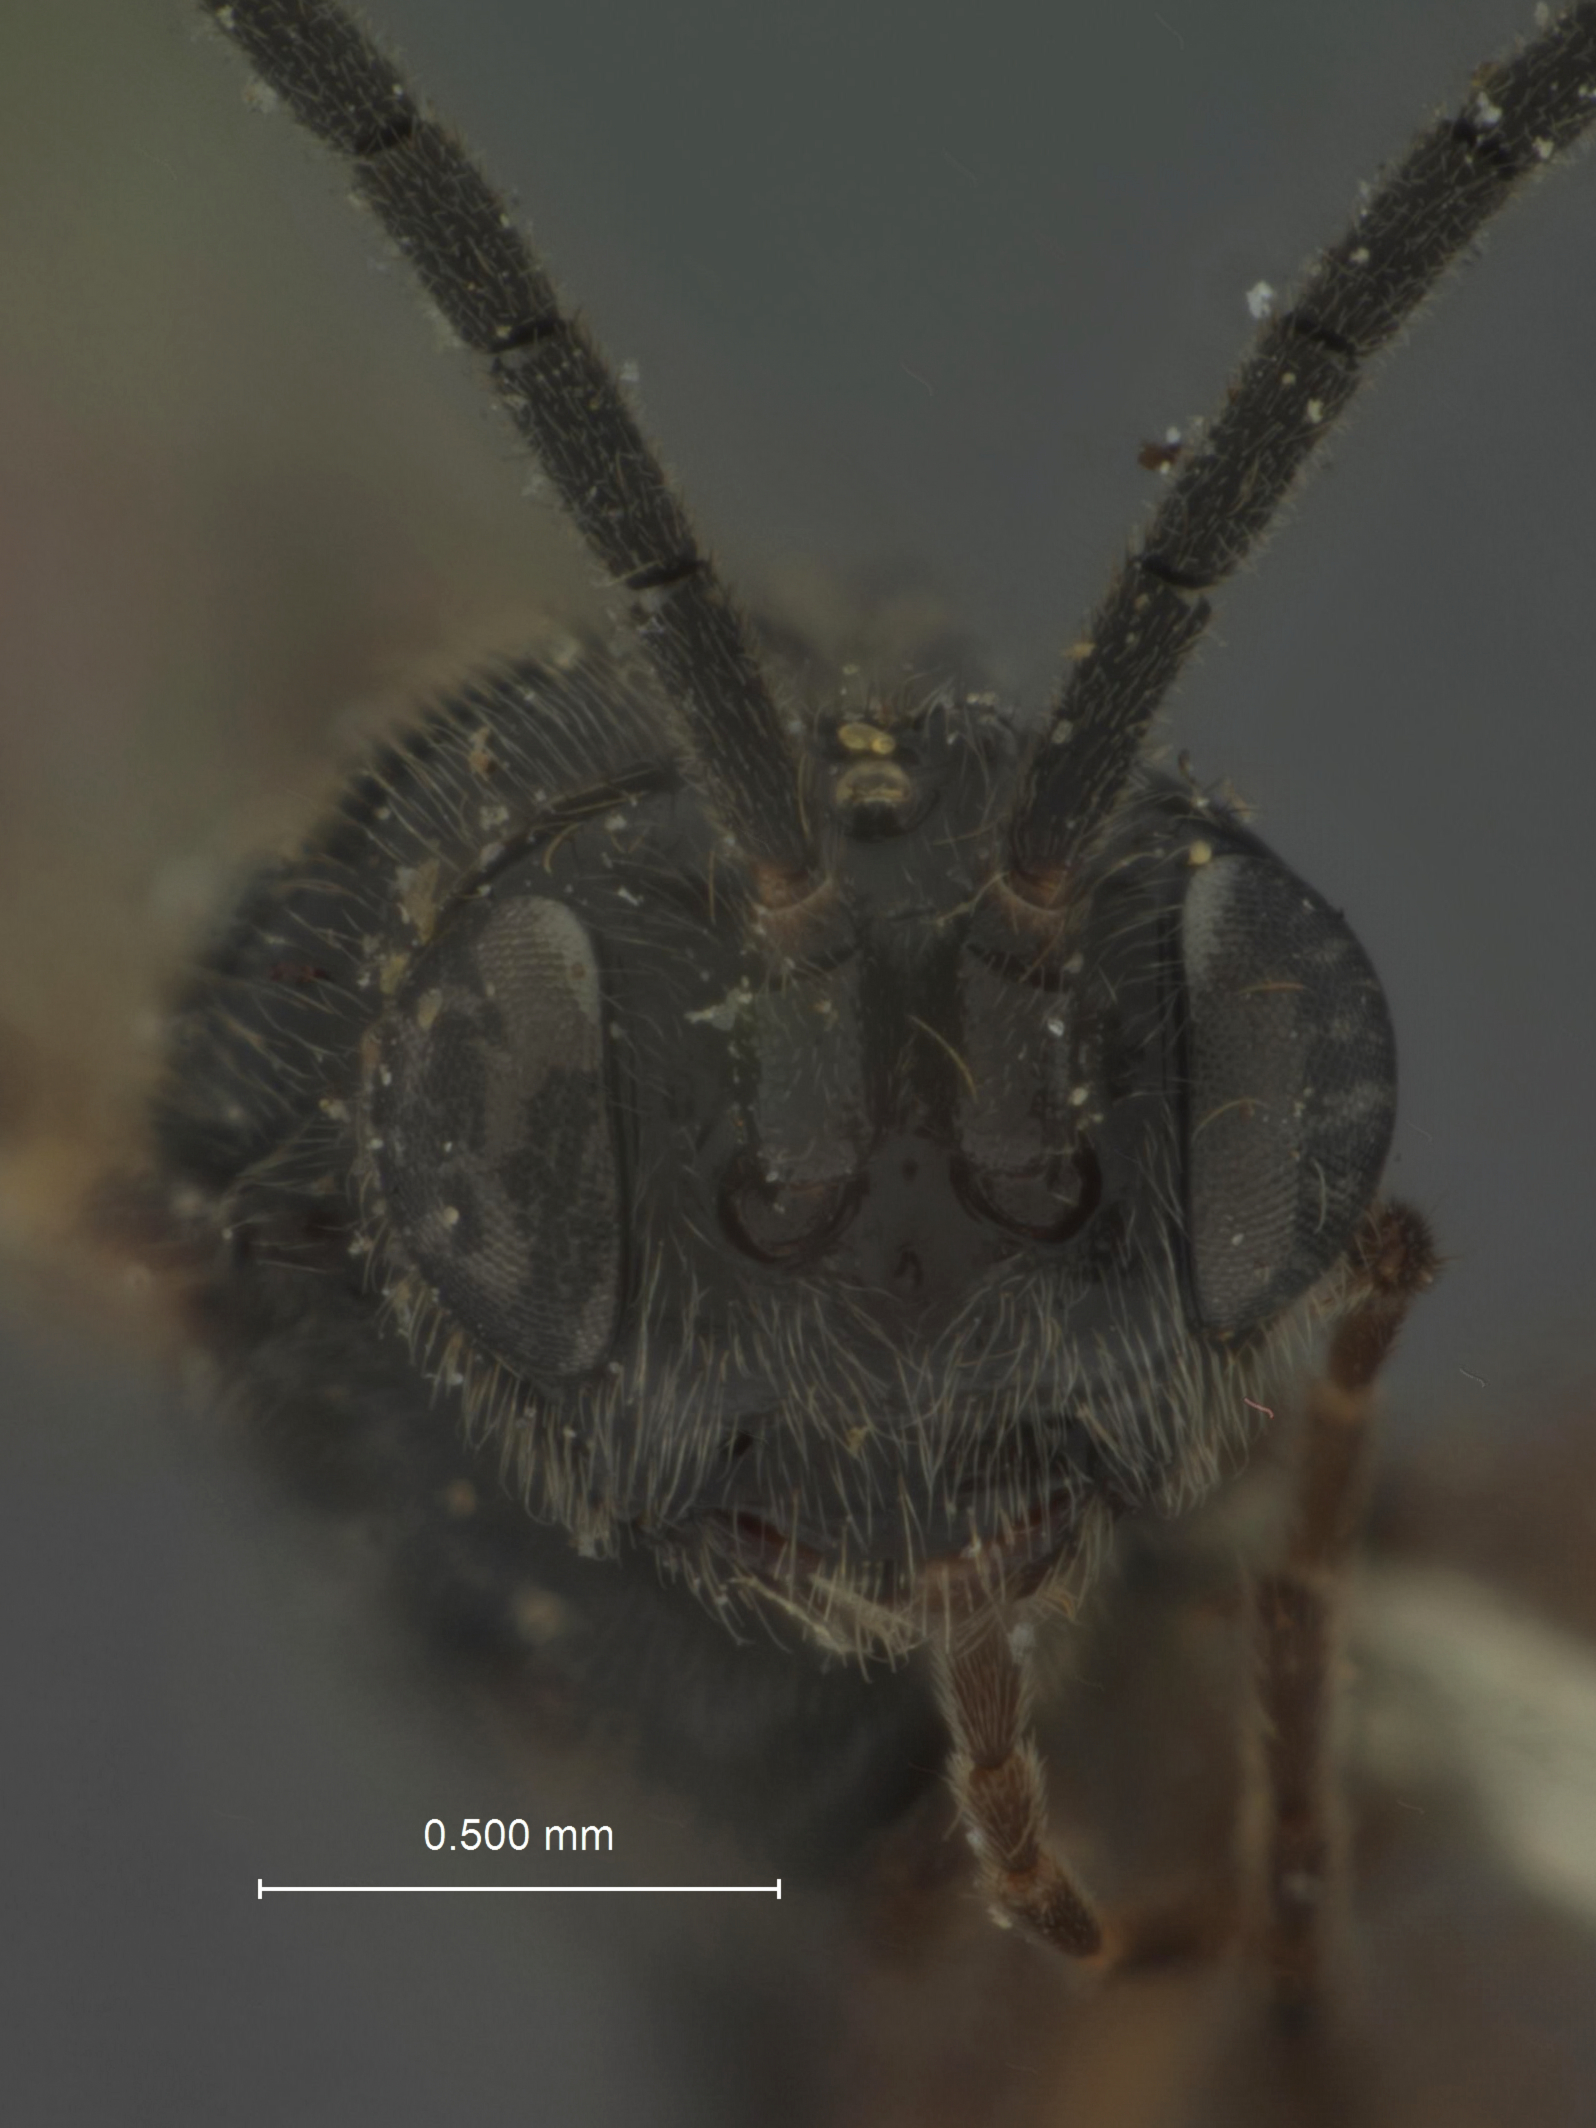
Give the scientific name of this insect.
Philonygmus glacialis
